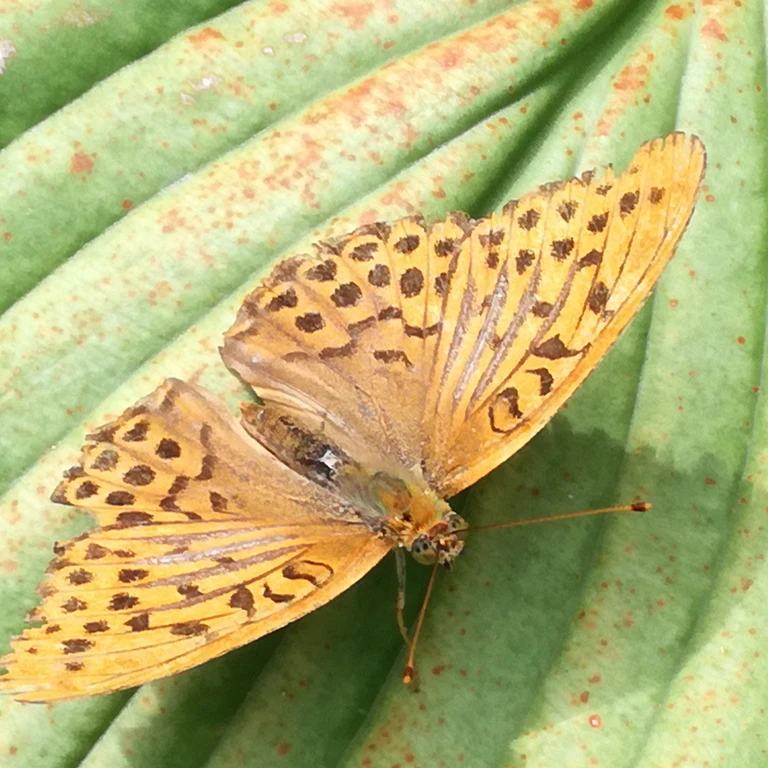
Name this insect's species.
Argynnis paphia
